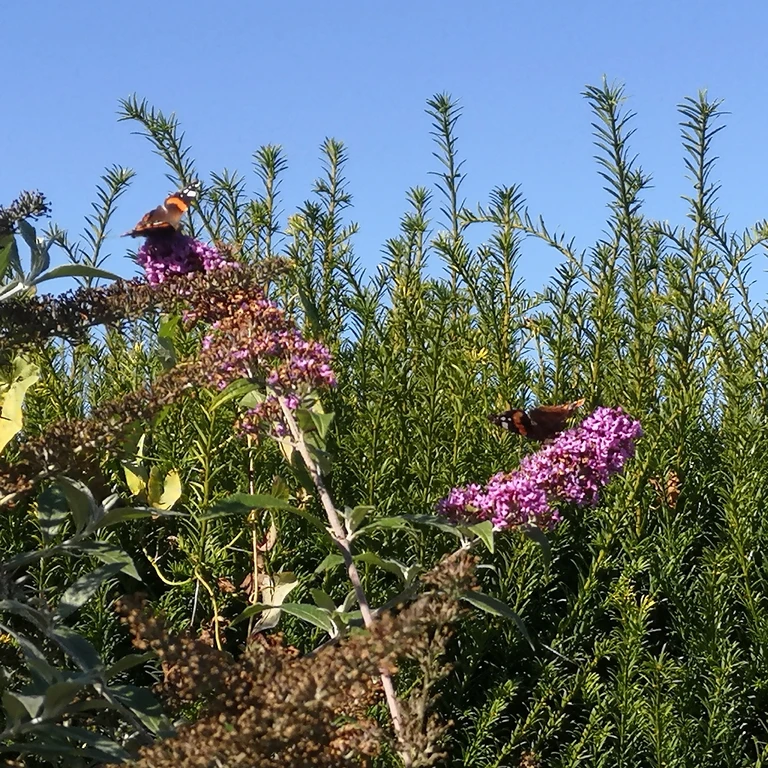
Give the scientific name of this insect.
Vanessa atalanta
